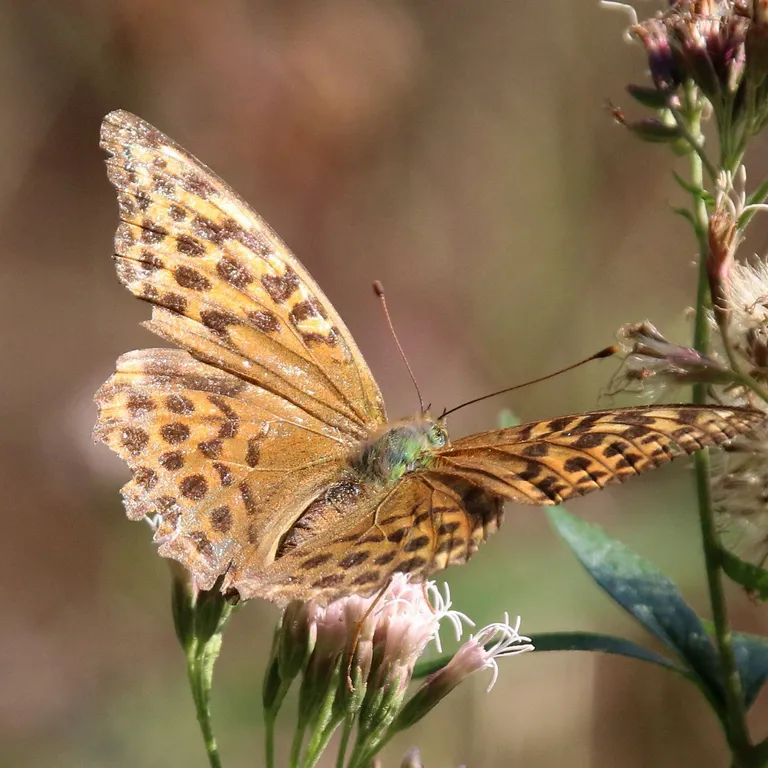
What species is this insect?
Argynnis paphia
